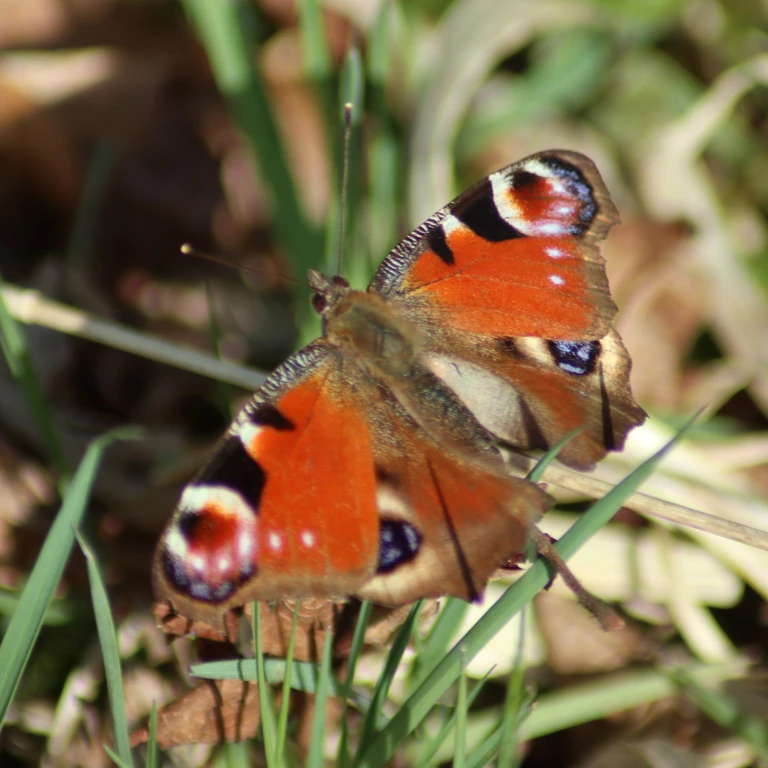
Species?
Aglais io
